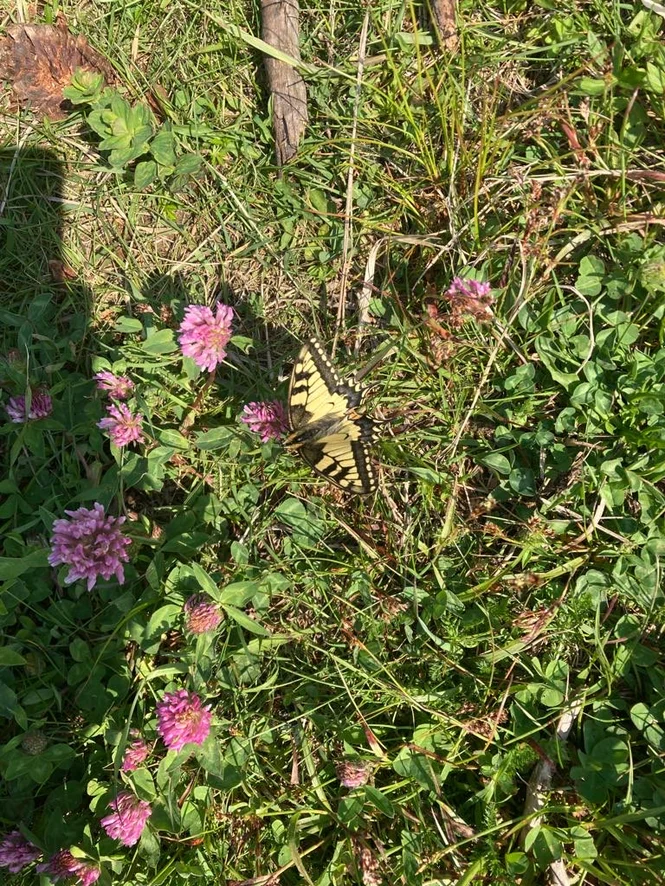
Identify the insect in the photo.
Papilio machaon
